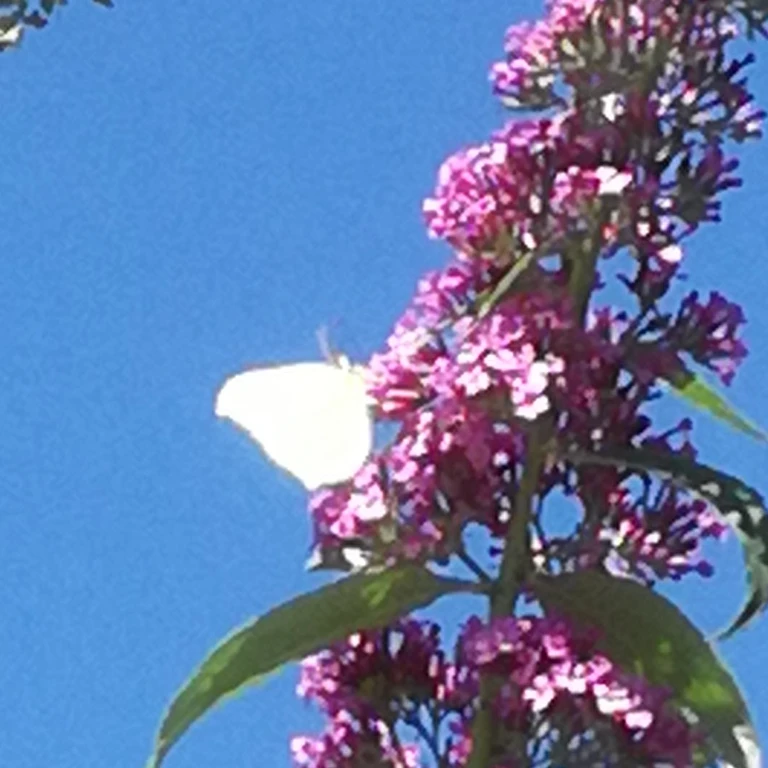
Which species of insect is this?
Gonepteryx rhamni
